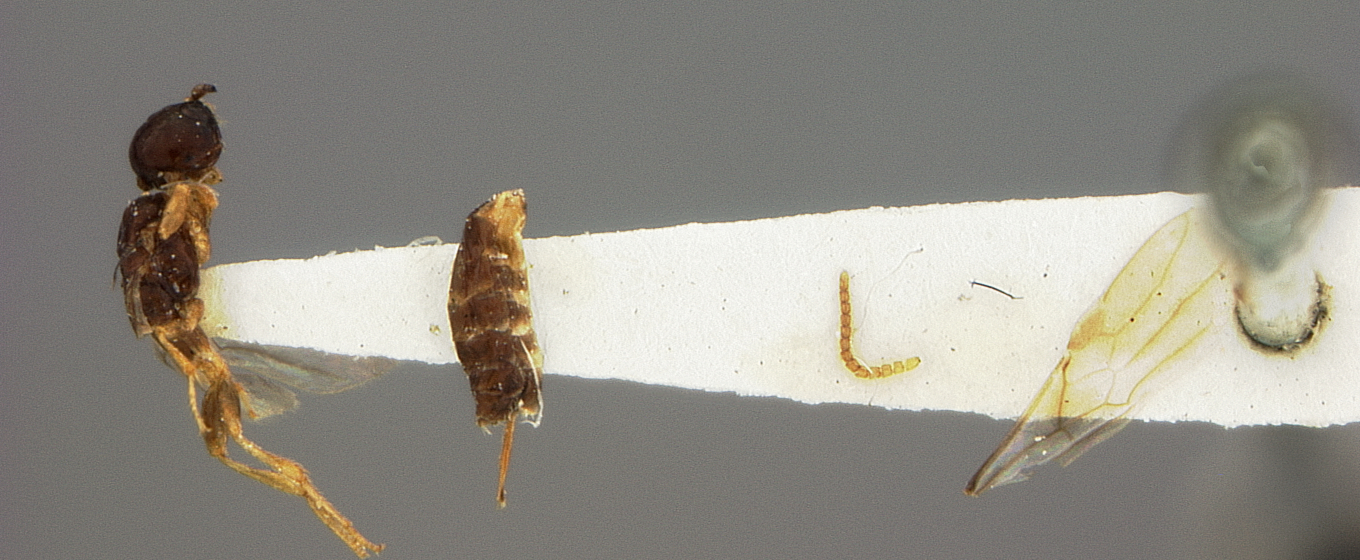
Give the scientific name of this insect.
Histeromerus canadensis
